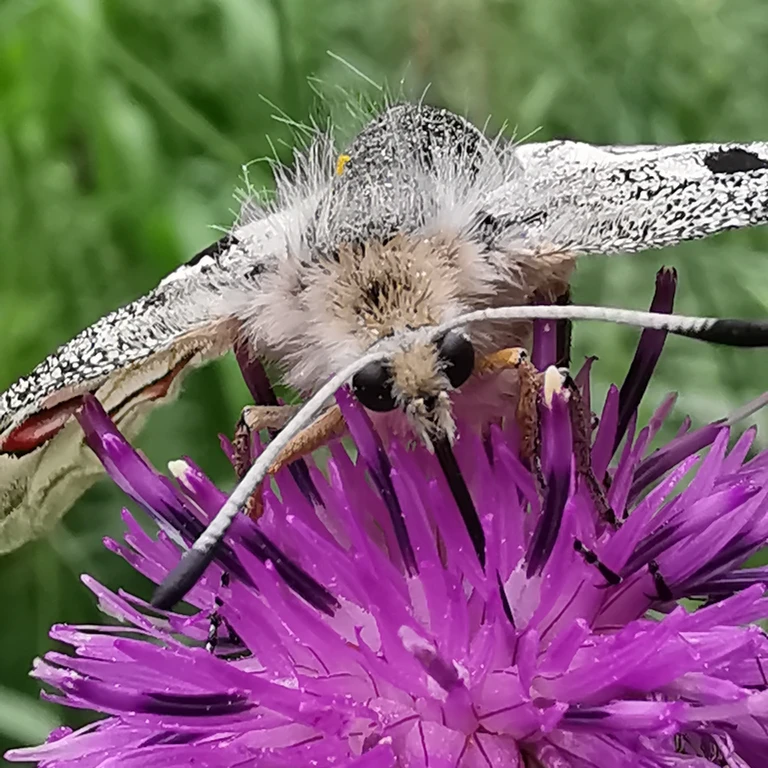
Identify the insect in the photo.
Parnassius apollo
